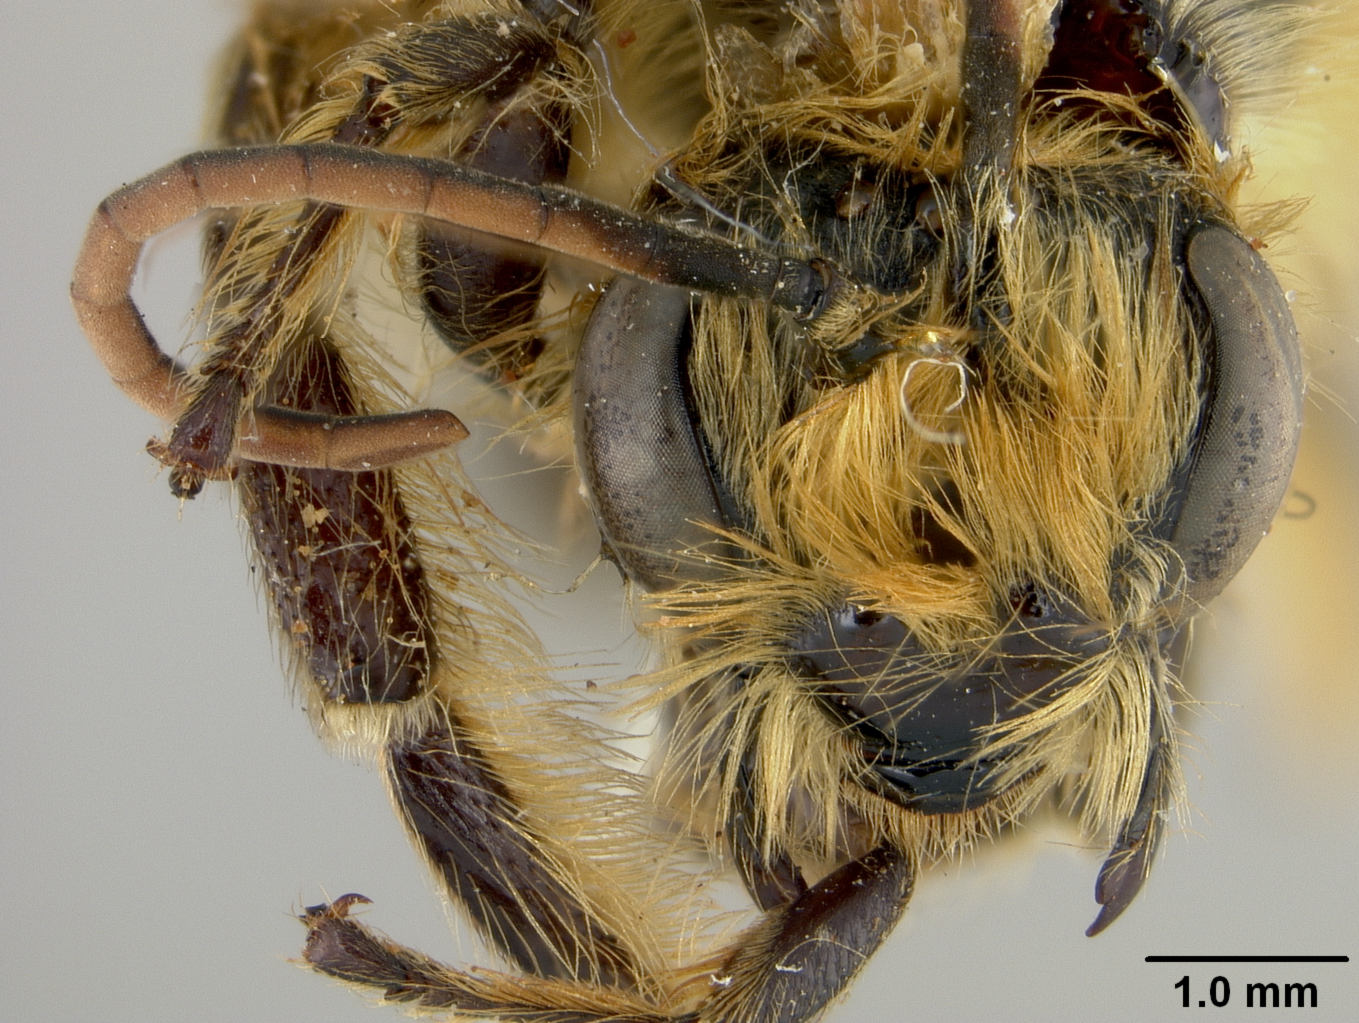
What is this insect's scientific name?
Lonchopria alopex
